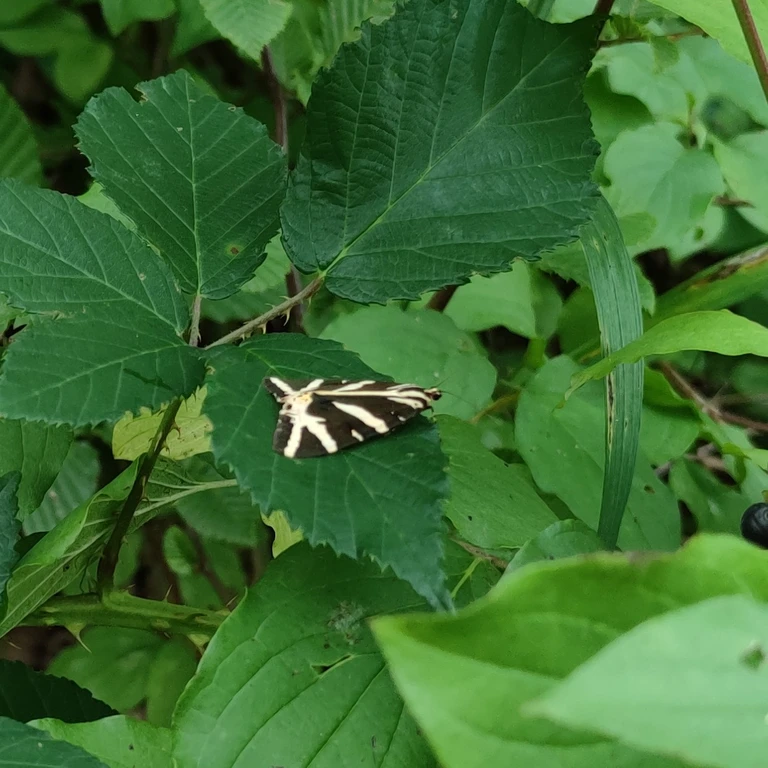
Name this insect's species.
Euplagia quadripunctaria
